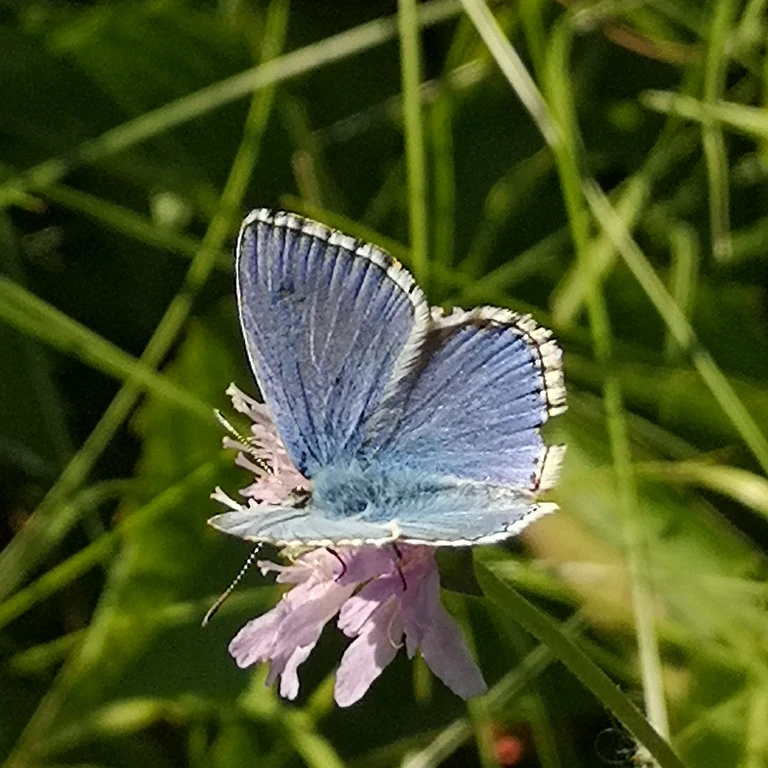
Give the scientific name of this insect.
Lysandra bellargus
